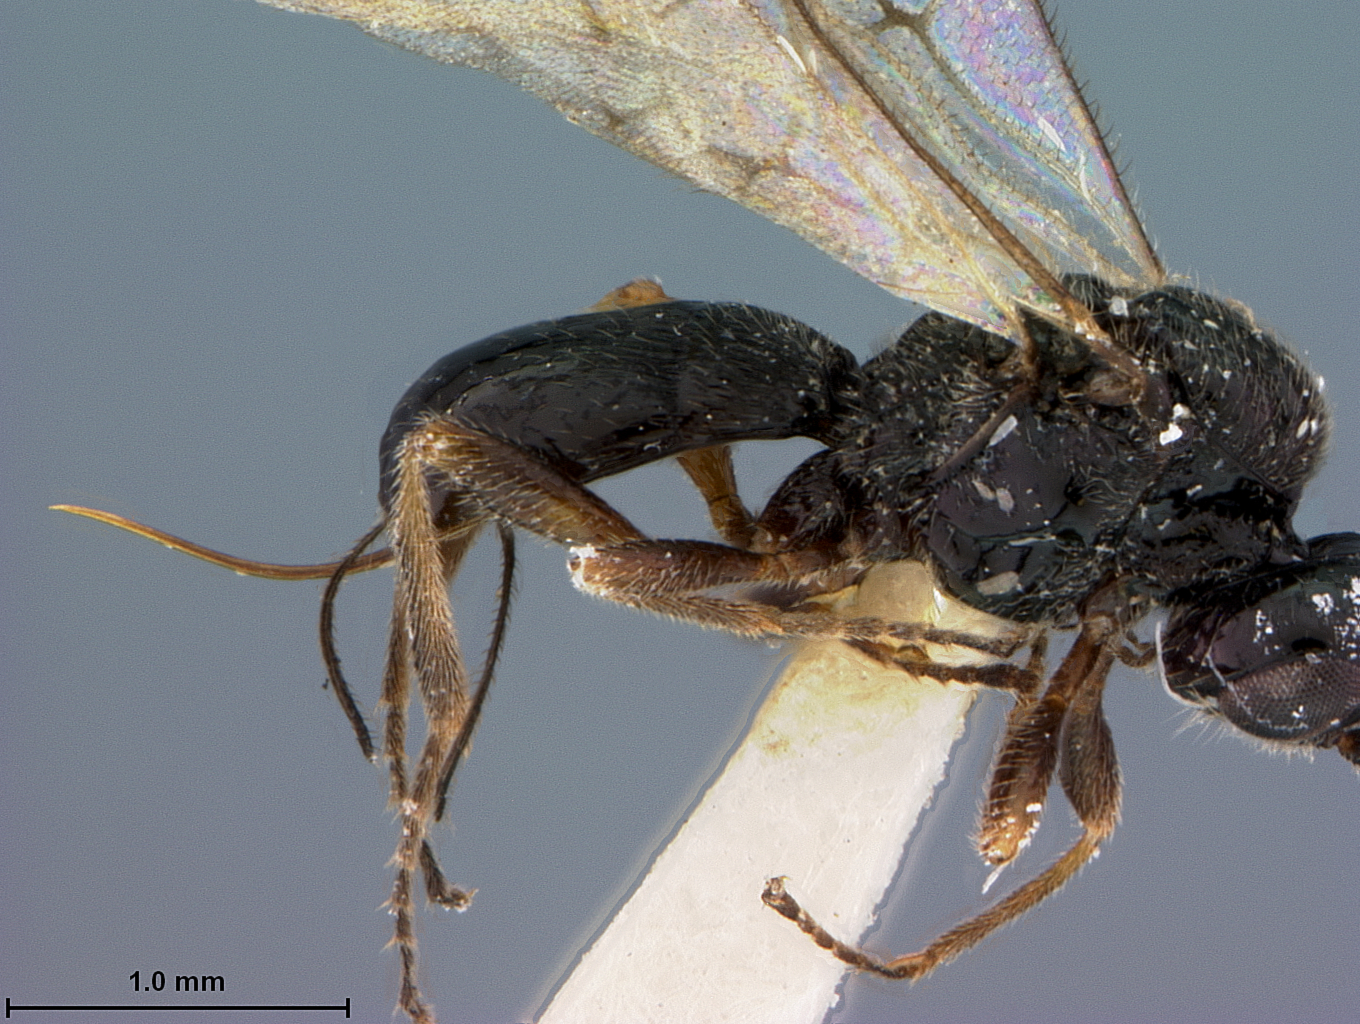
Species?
Triaspis stilpnogaster
